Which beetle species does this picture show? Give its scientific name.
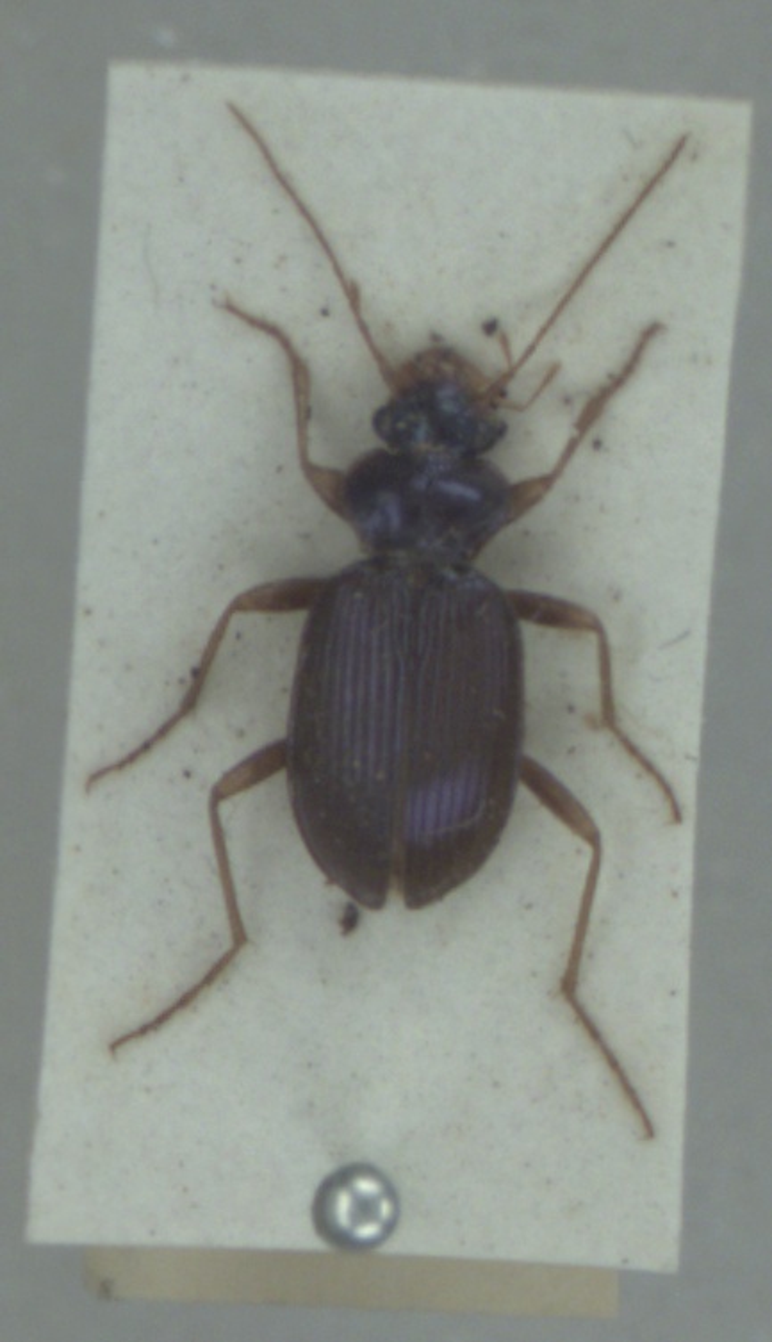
Leistus spinibarbis
